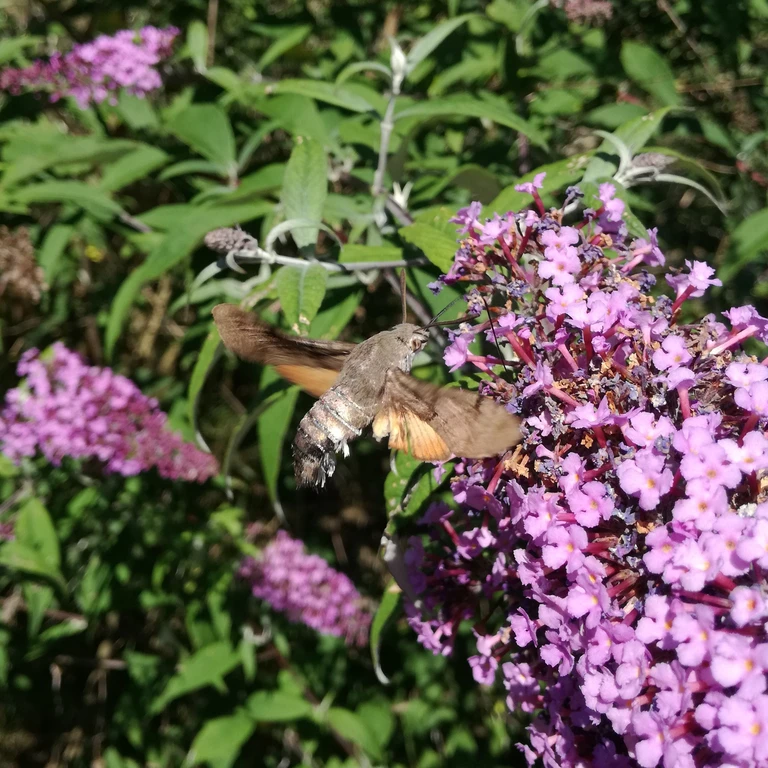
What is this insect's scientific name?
Macroglossum stellatarum
